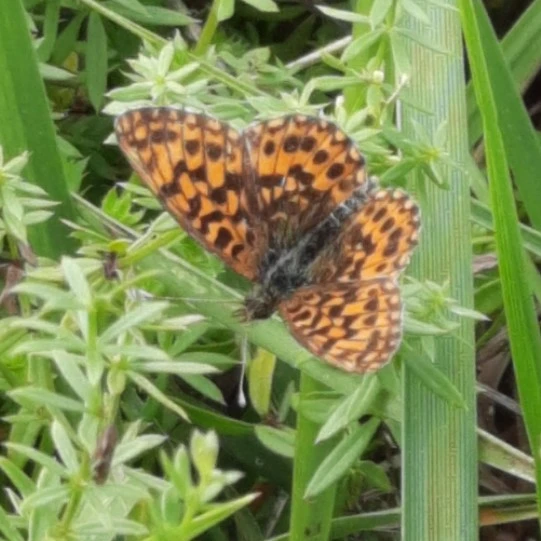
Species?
Boloria dia
